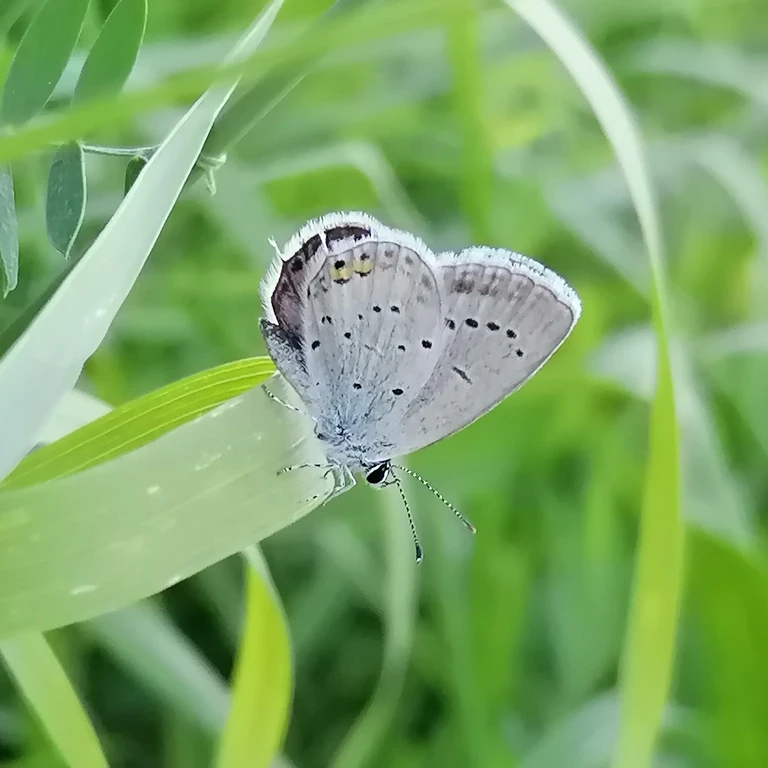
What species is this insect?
Cupido argiades (also Elkalyce argiades)
